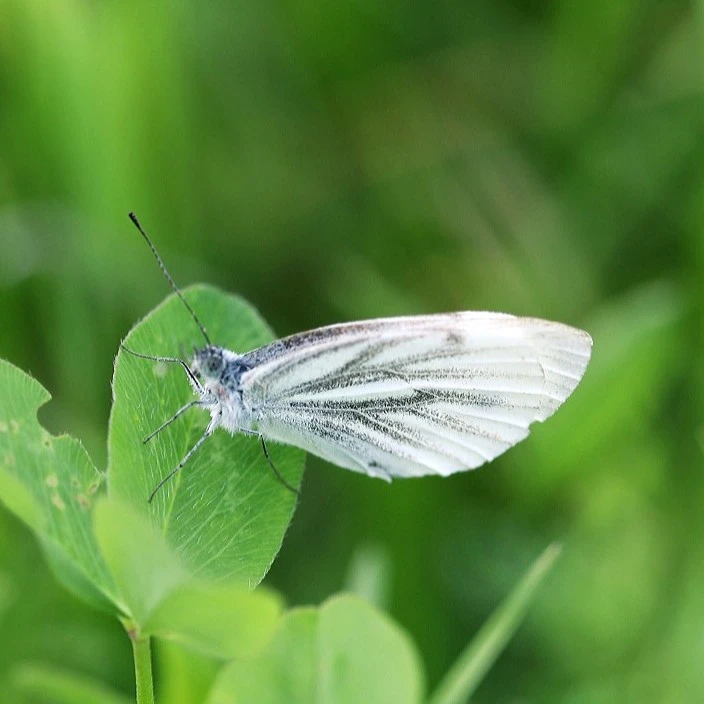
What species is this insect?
Pieris napi
